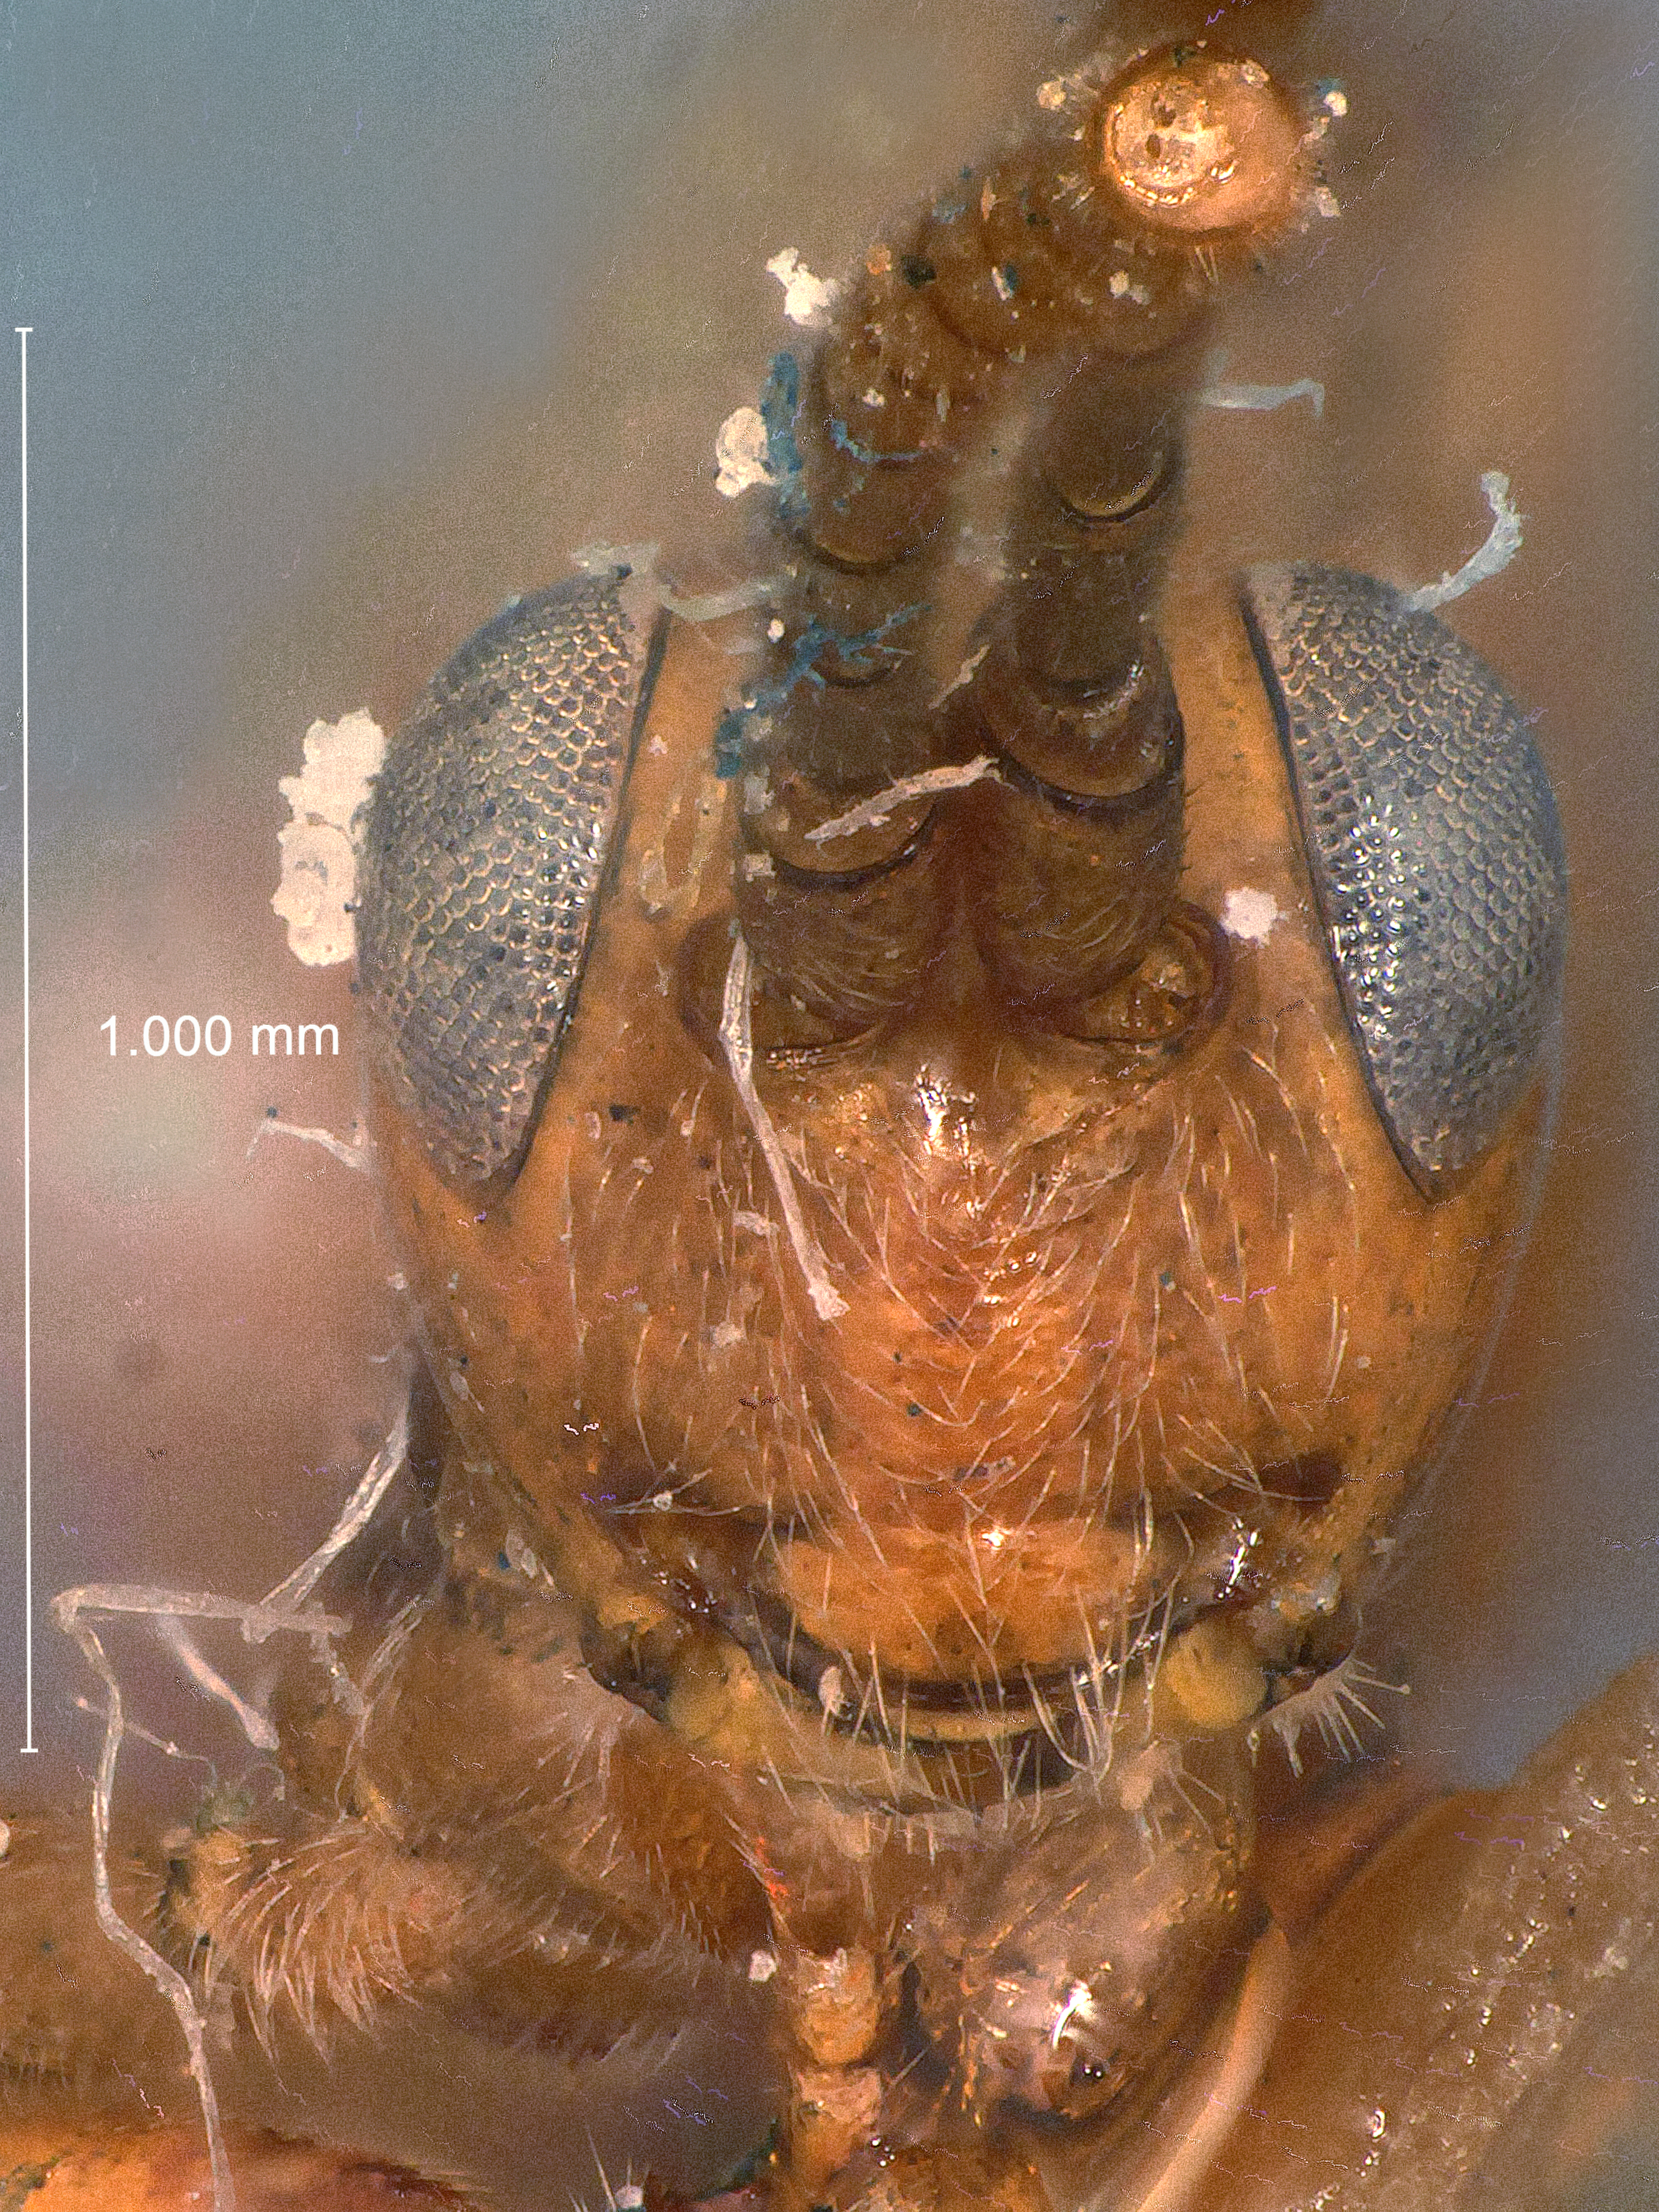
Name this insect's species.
Cremnodes alaskensis
